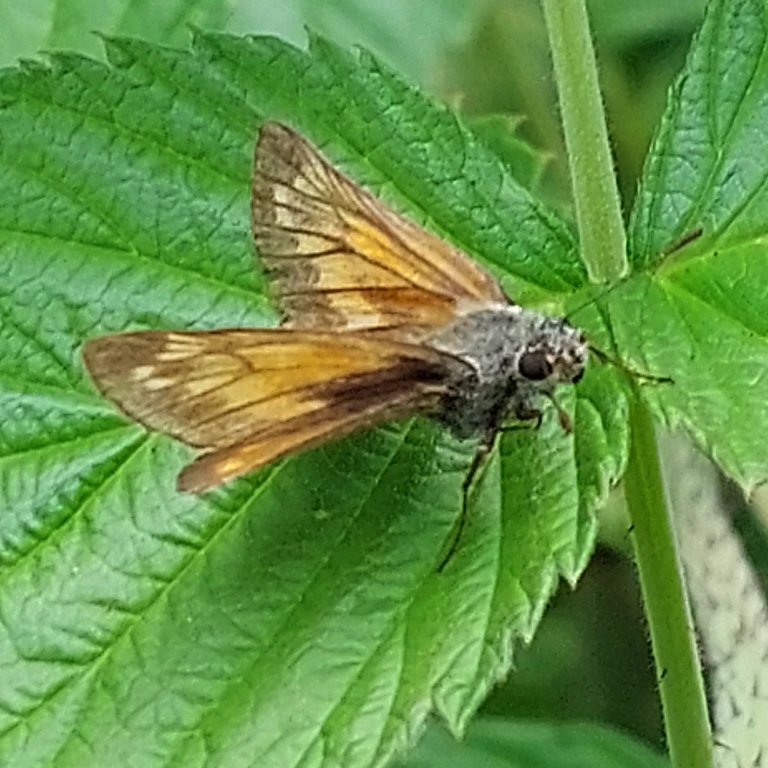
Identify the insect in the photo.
Ochlodes sylvanus (also Ochlodes venata)
